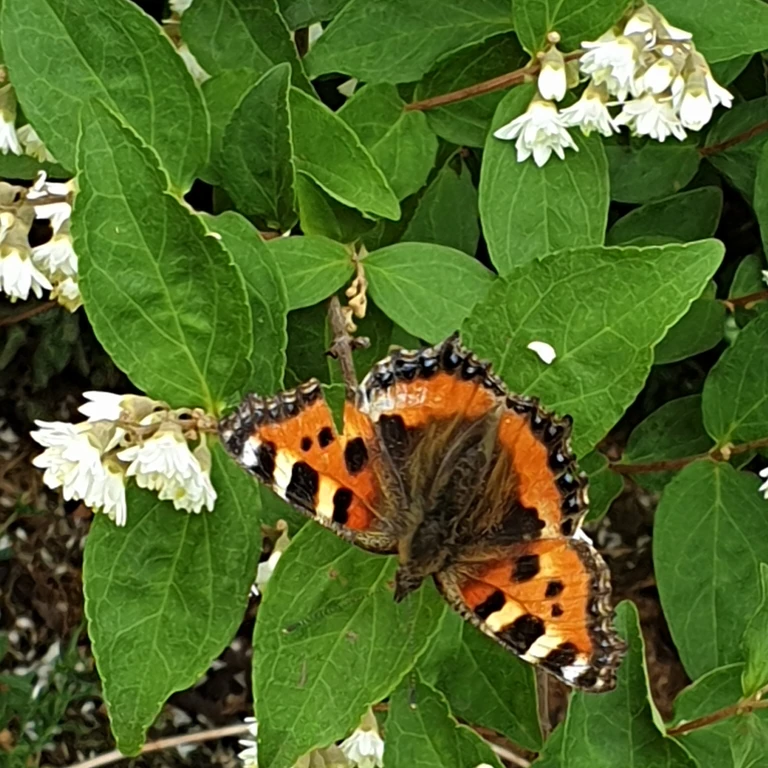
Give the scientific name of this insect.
Aglais urticae
